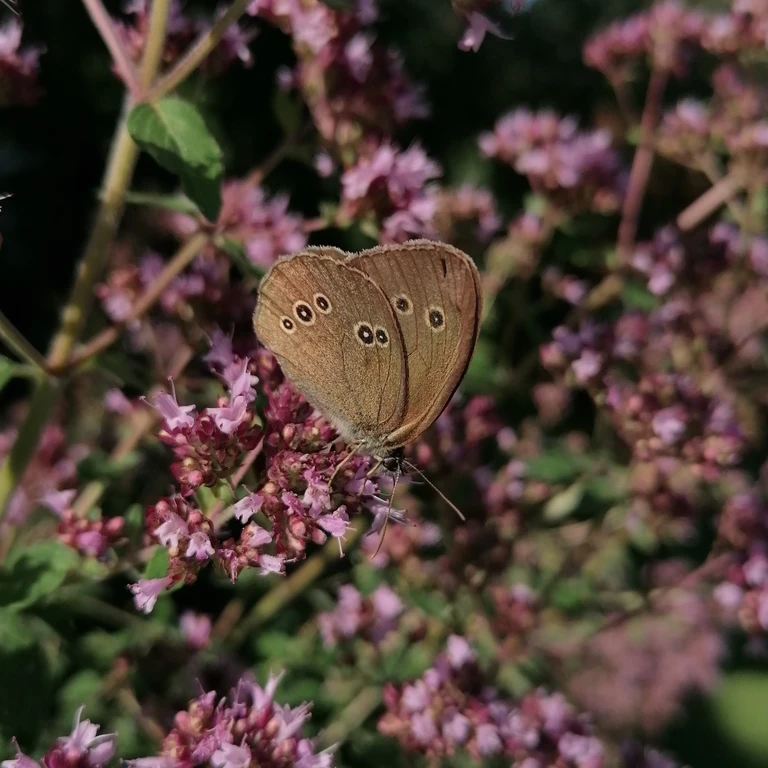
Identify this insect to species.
Aphantopus hyperantus
